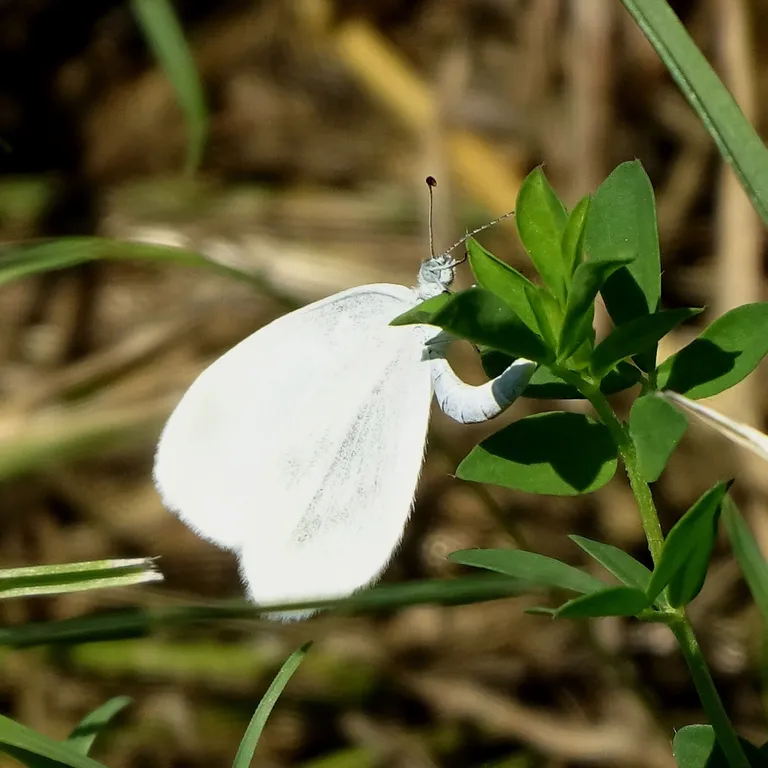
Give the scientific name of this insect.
Leptidea sinapis/juvernica
